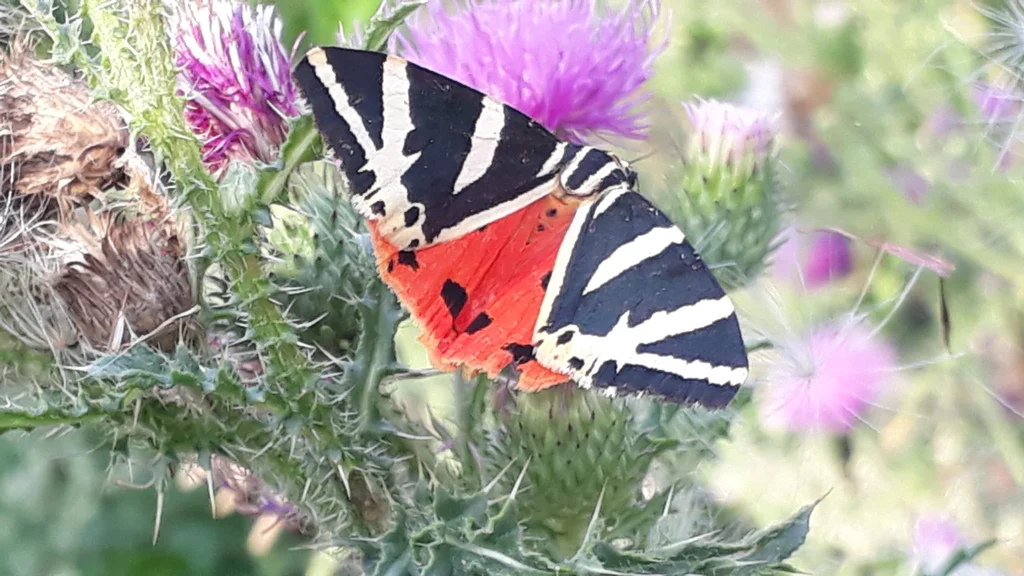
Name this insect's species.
Euplagia quadripunctaria
